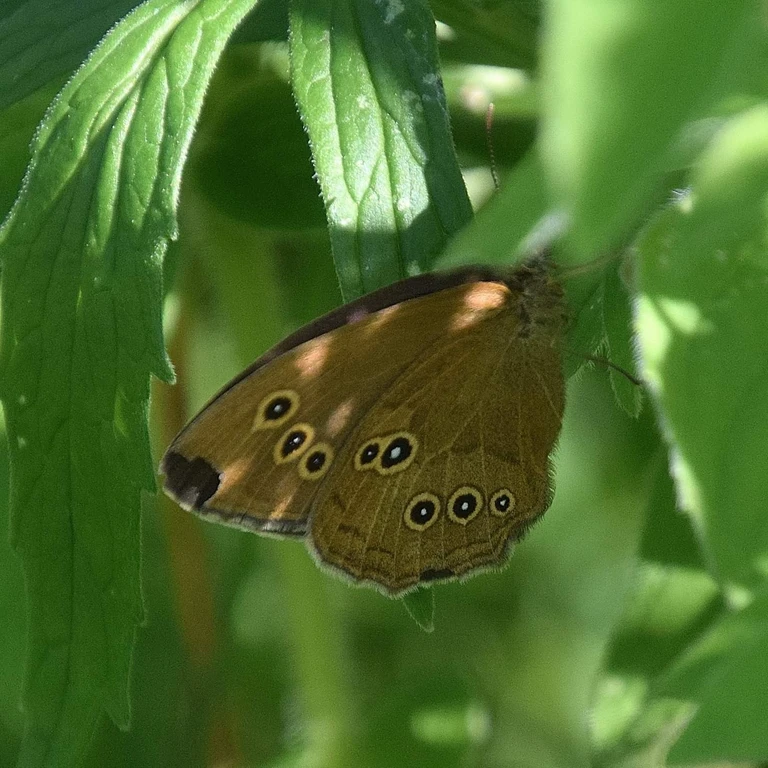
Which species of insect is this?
Aphantopus hyperantus
